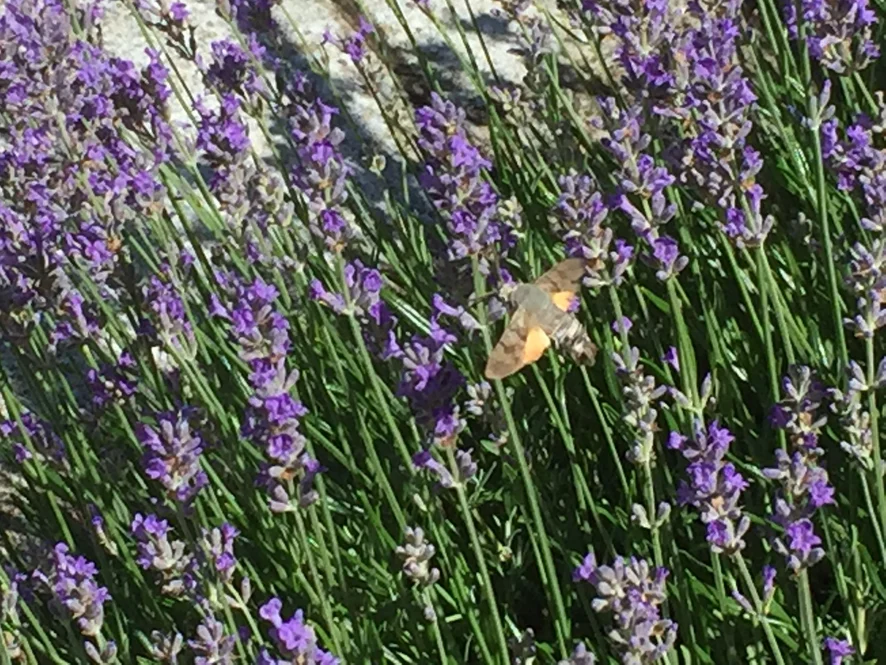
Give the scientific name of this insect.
Macroglossum stellatarum
